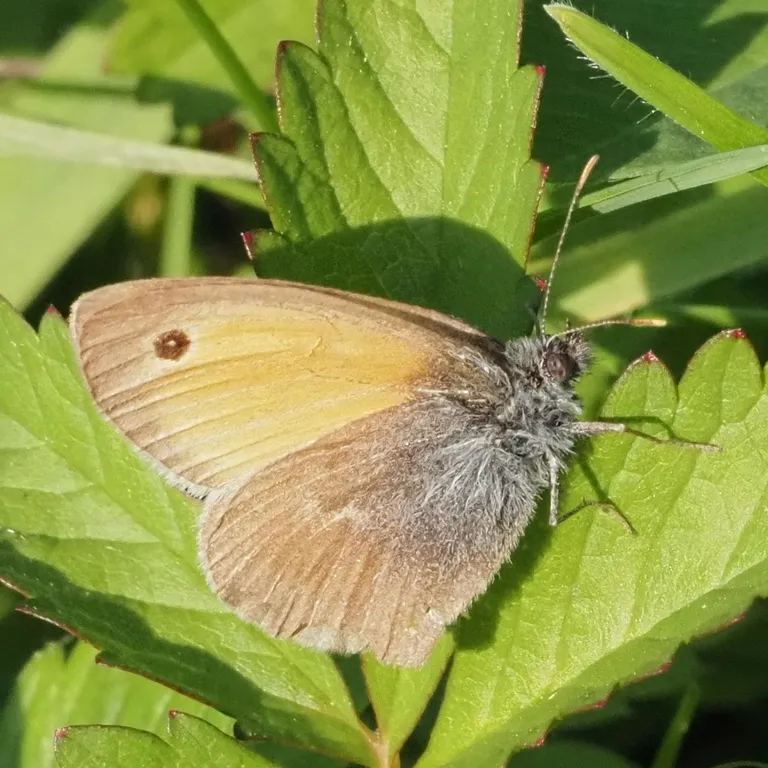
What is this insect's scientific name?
Coenonympha pamphilus
